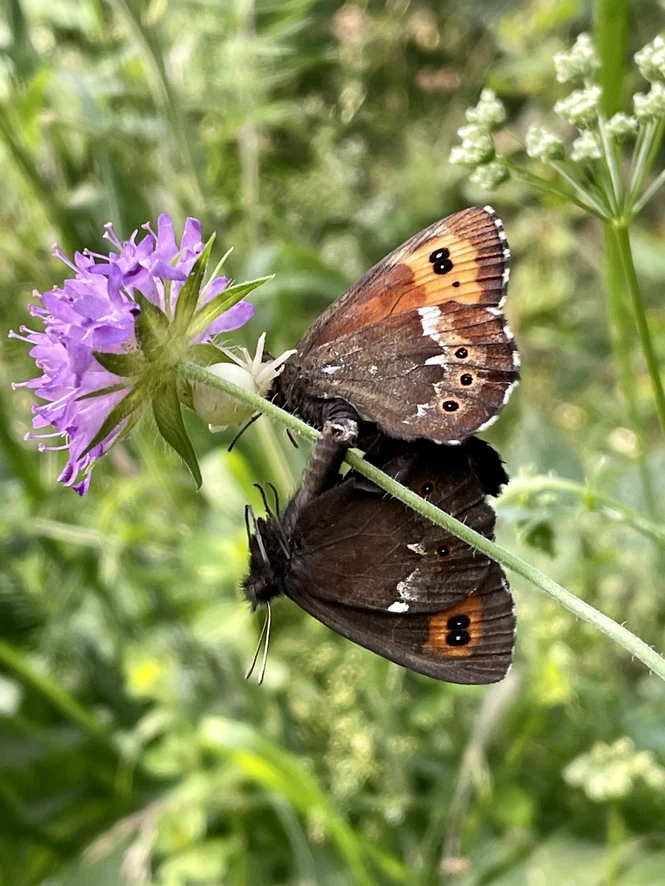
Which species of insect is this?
Erebia ligea
